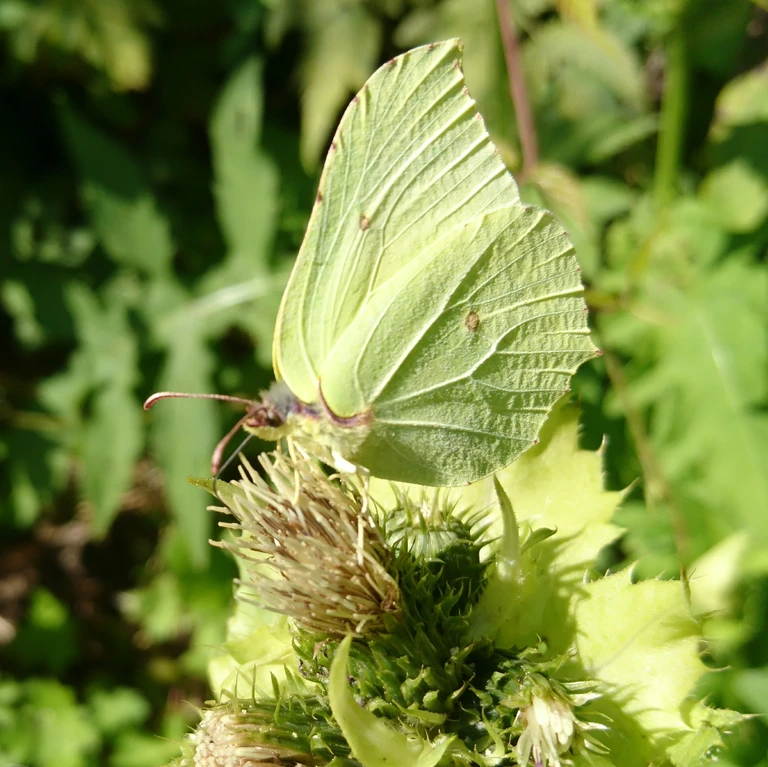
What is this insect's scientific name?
Gonepteryx rhamni
